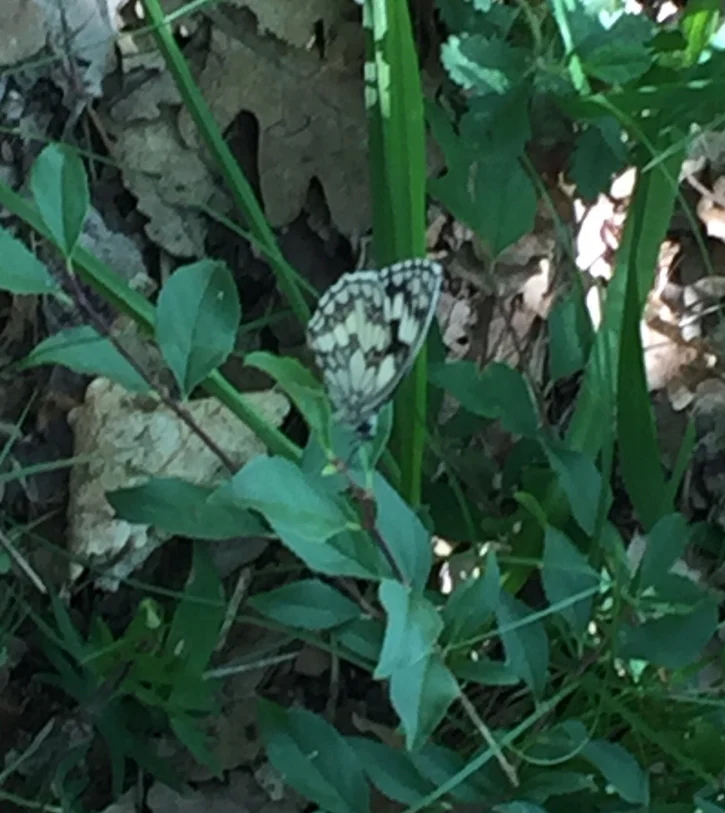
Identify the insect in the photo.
Melanargia galathea
